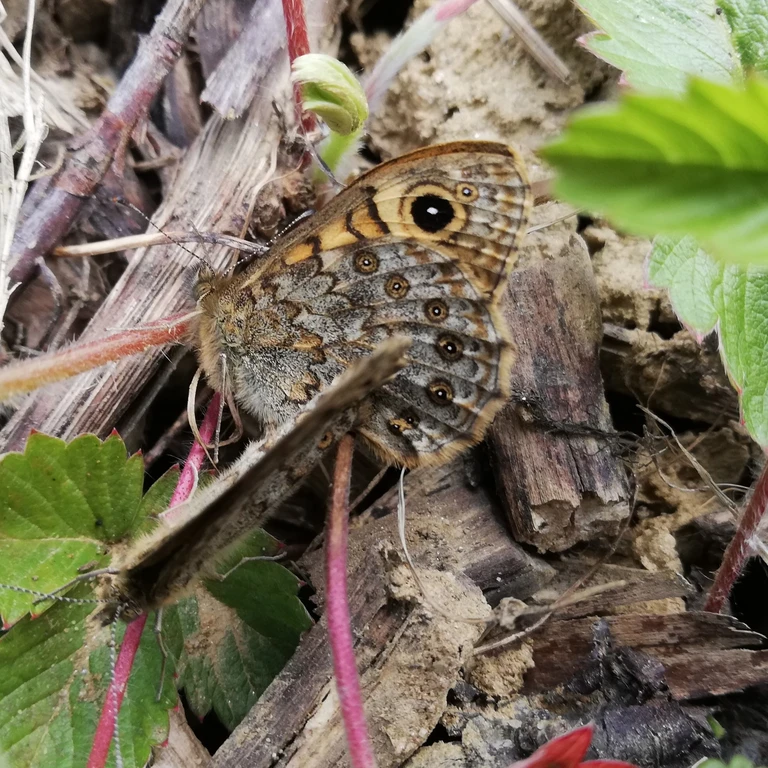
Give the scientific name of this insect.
Lasiommata megera (also Pararge megera)
